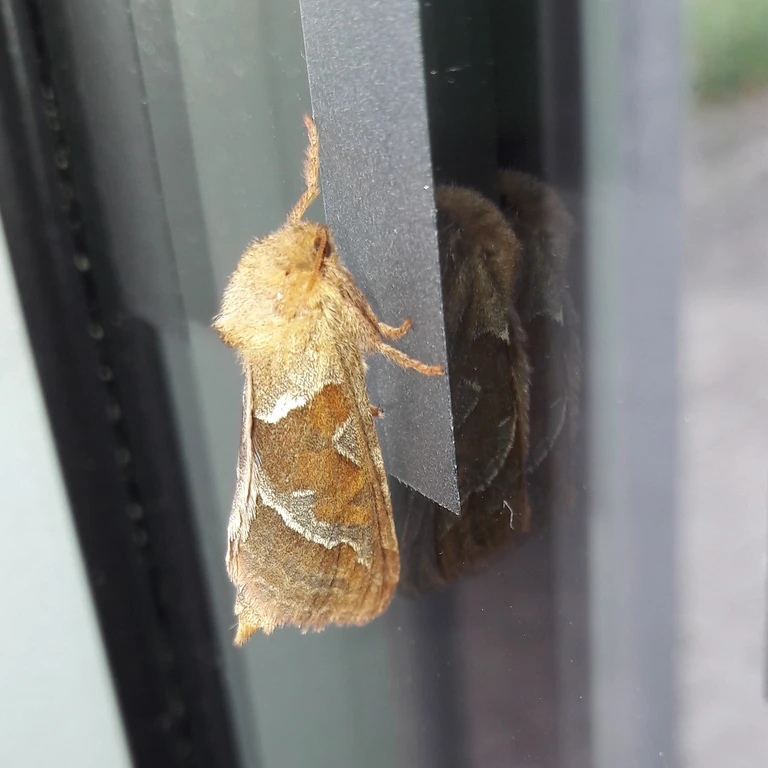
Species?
Triodia sylvina
